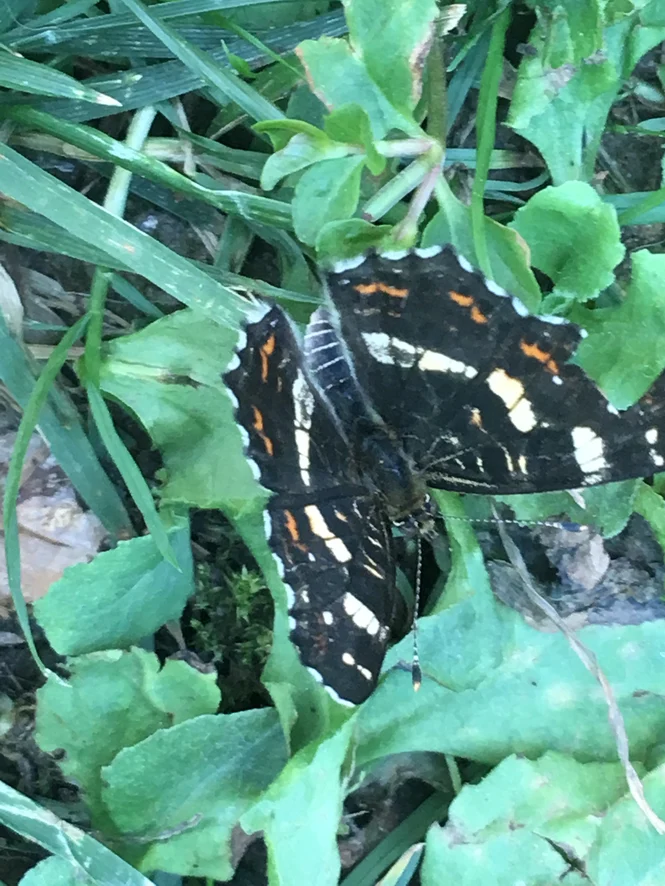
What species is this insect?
Araschnia levana
